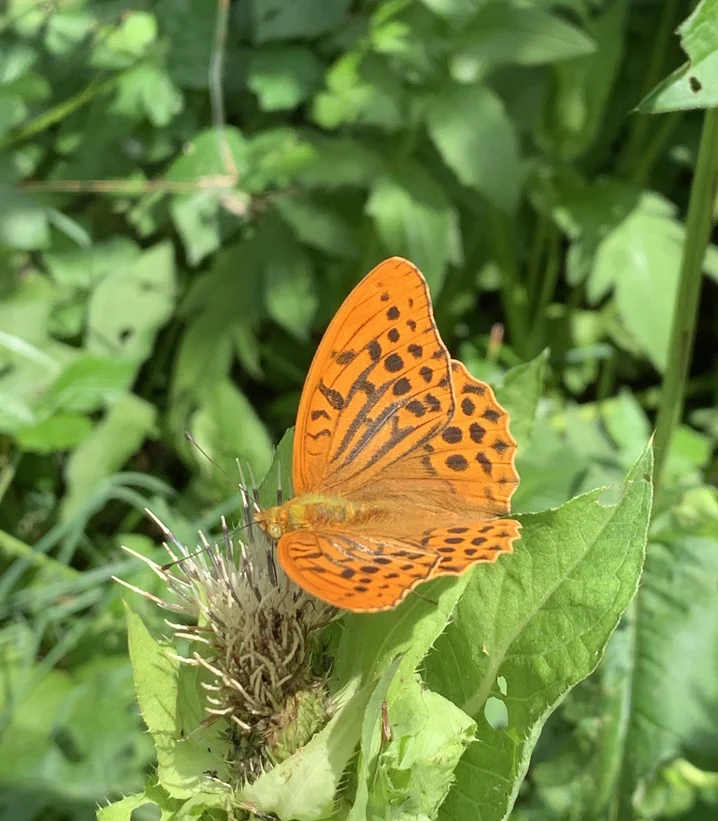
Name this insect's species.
Argynnis paphia
